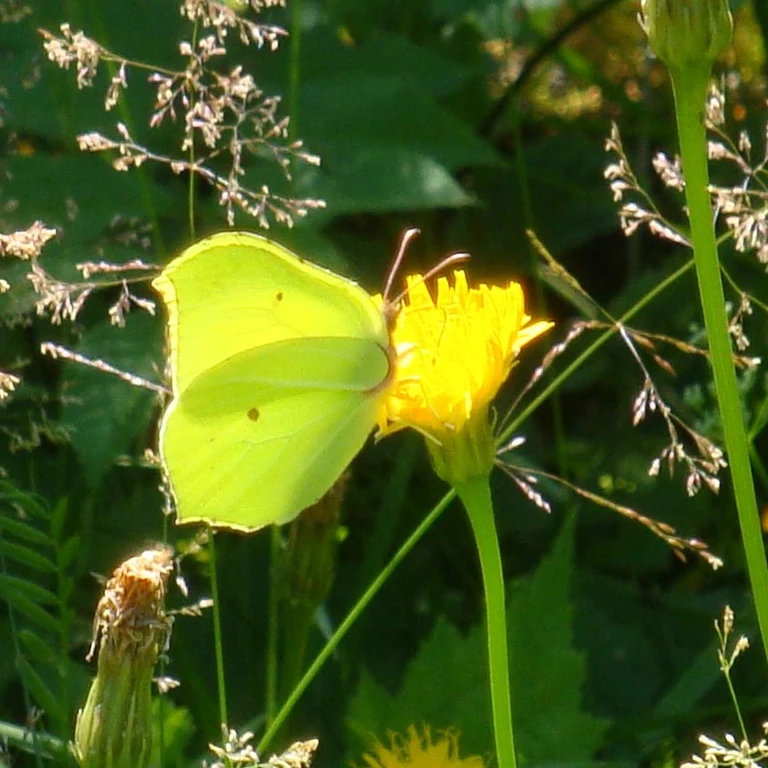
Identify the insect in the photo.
Gonepteryx rhamni
